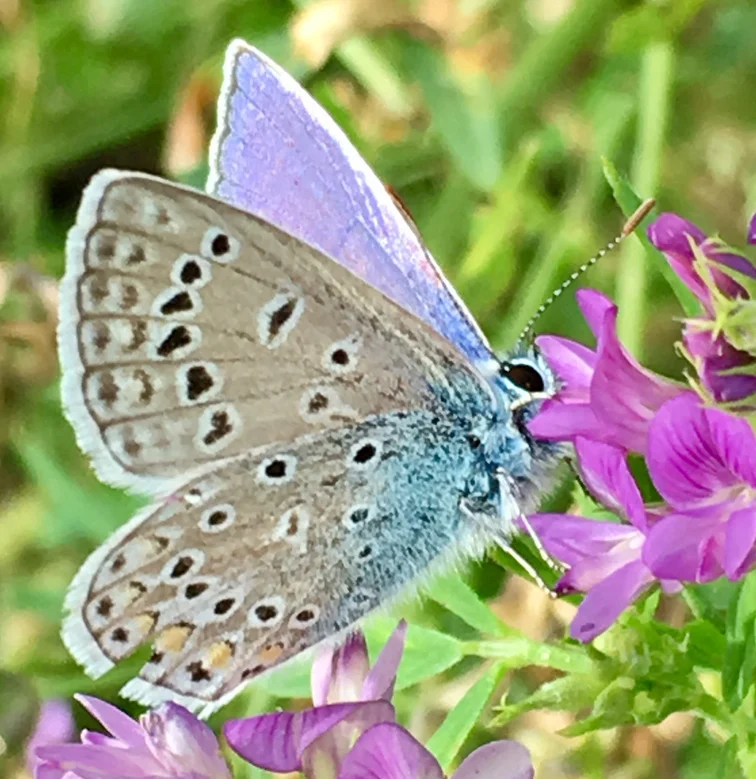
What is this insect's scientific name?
Polyommatus icarus
